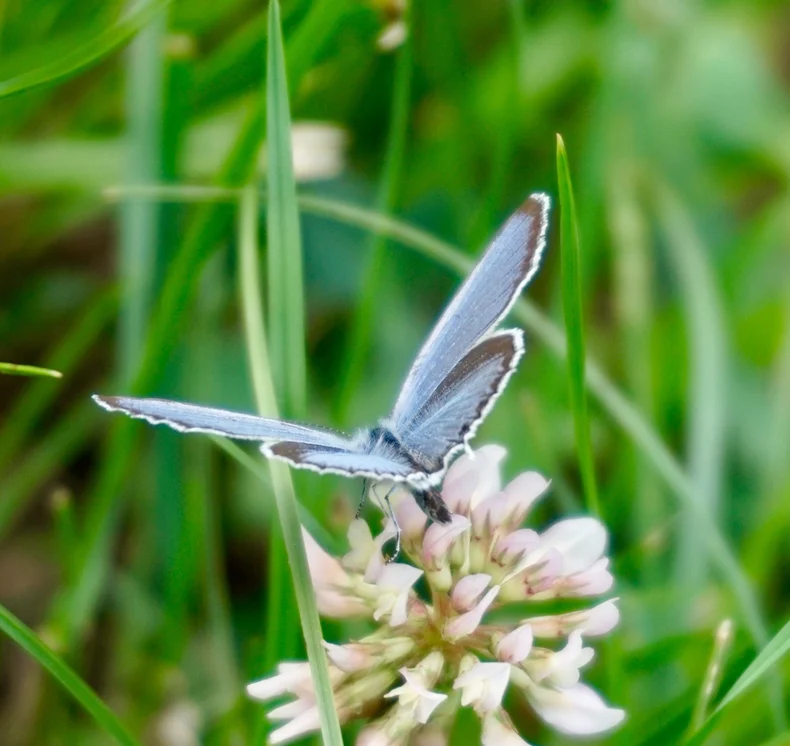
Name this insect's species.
Cupido argiades (also Elkalyce argiades)
